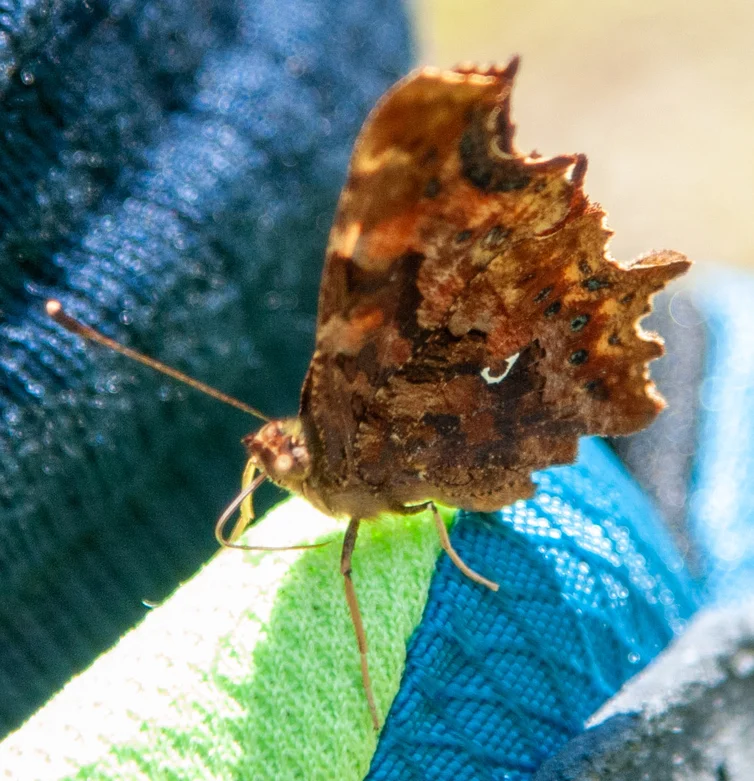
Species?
Polygonia c-album
